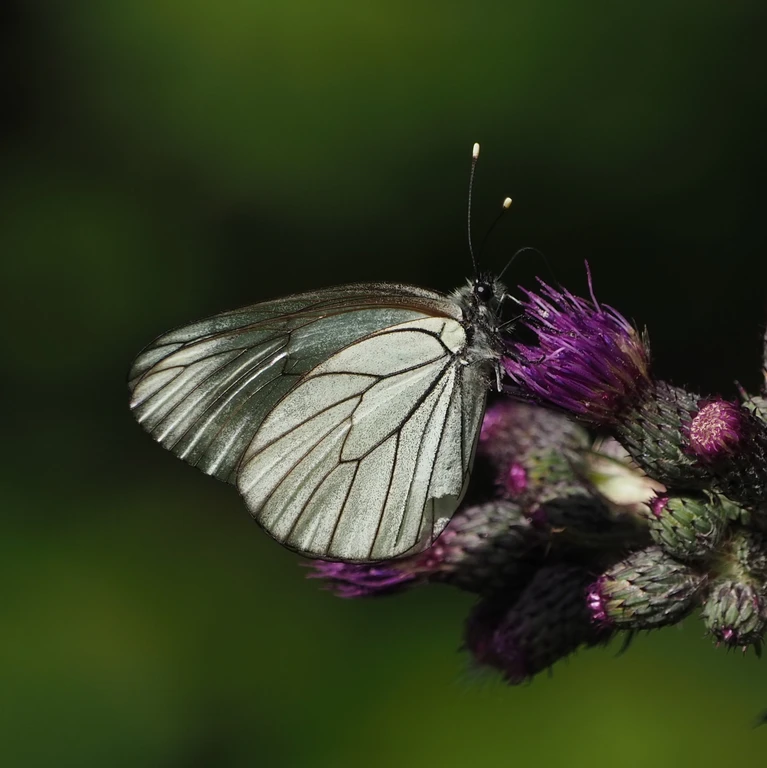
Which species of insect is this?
Aporia crataegi
